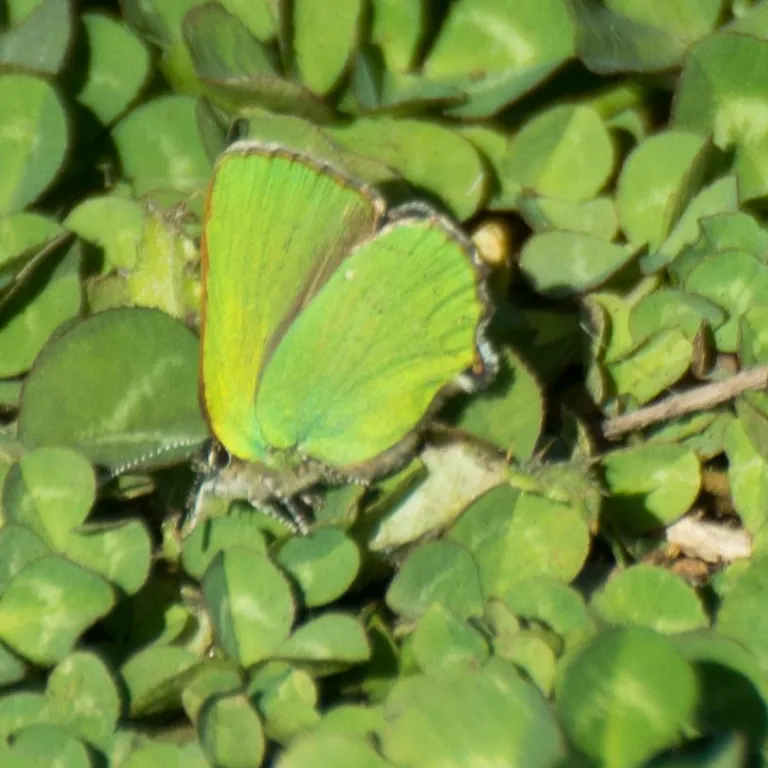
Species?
Callophrys rubi
